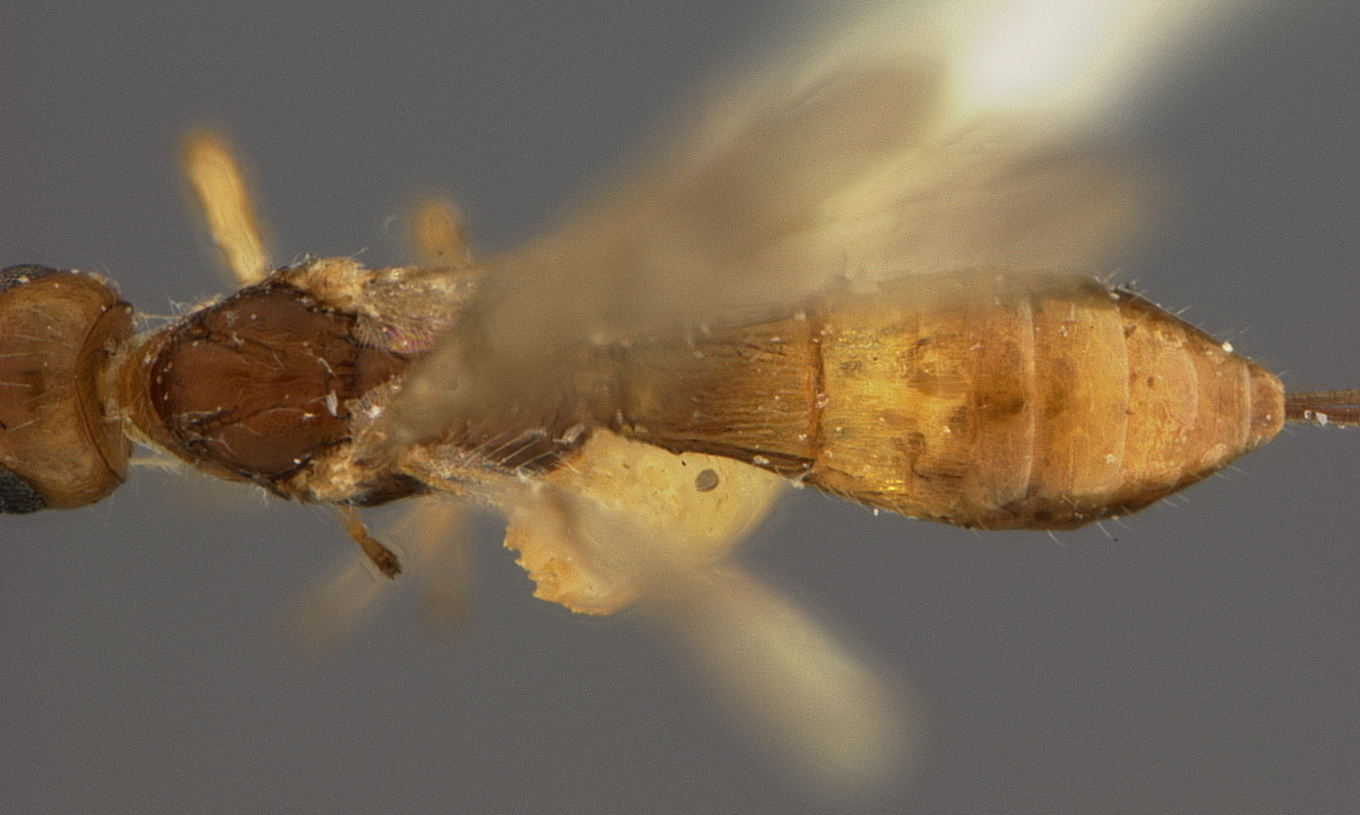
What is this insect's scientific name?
Caenophanes consimilis
